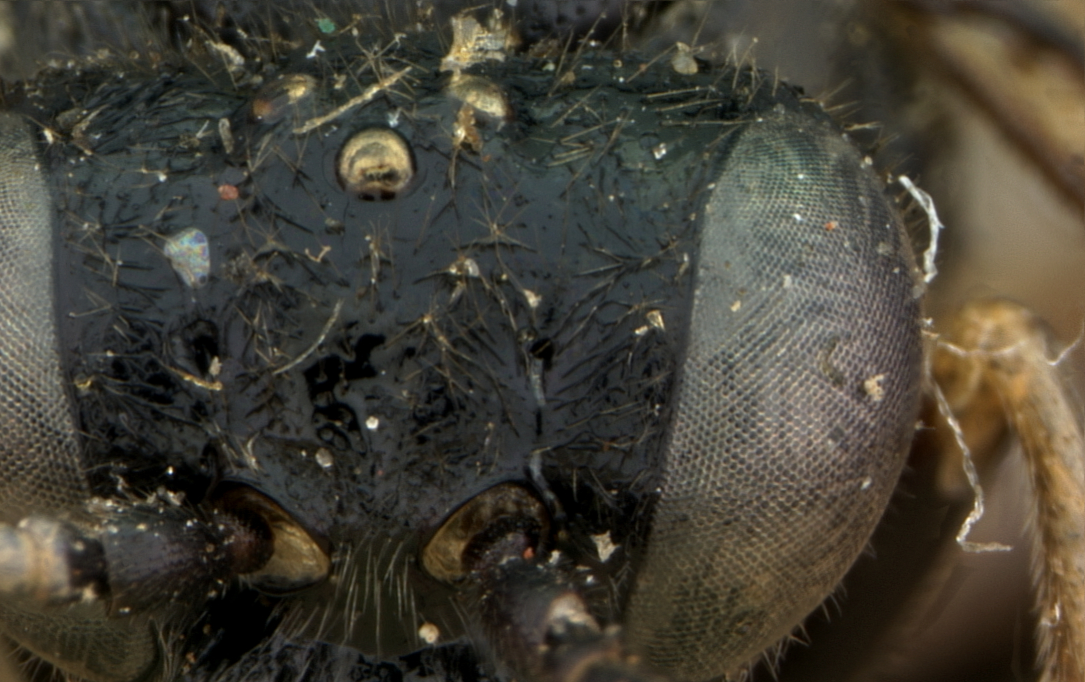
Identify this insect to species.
Macrophya japonica
